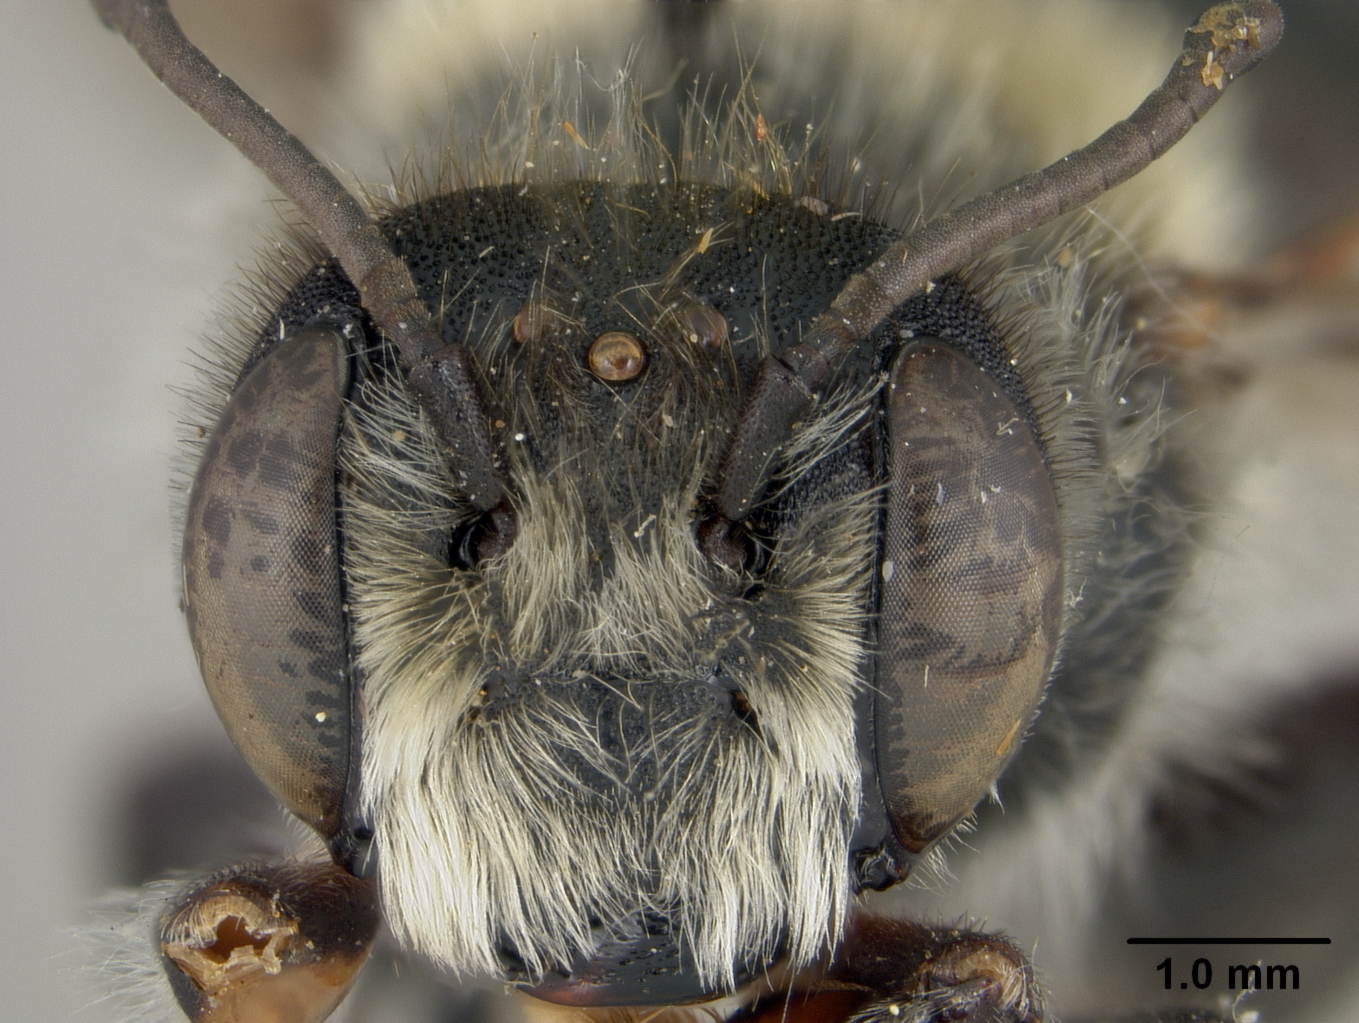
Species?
Megachile hasticornis
